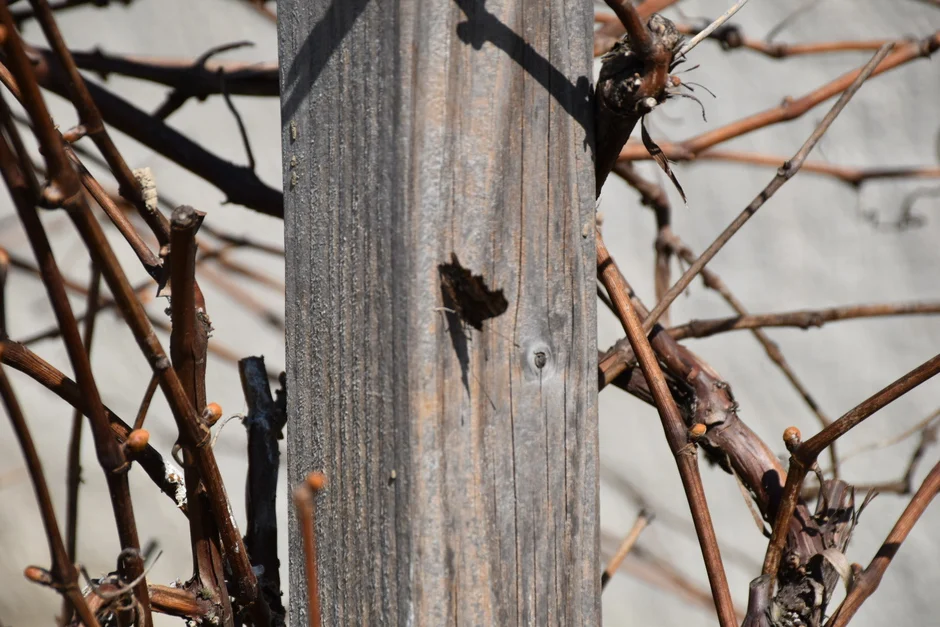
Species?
Polygonia c-album
